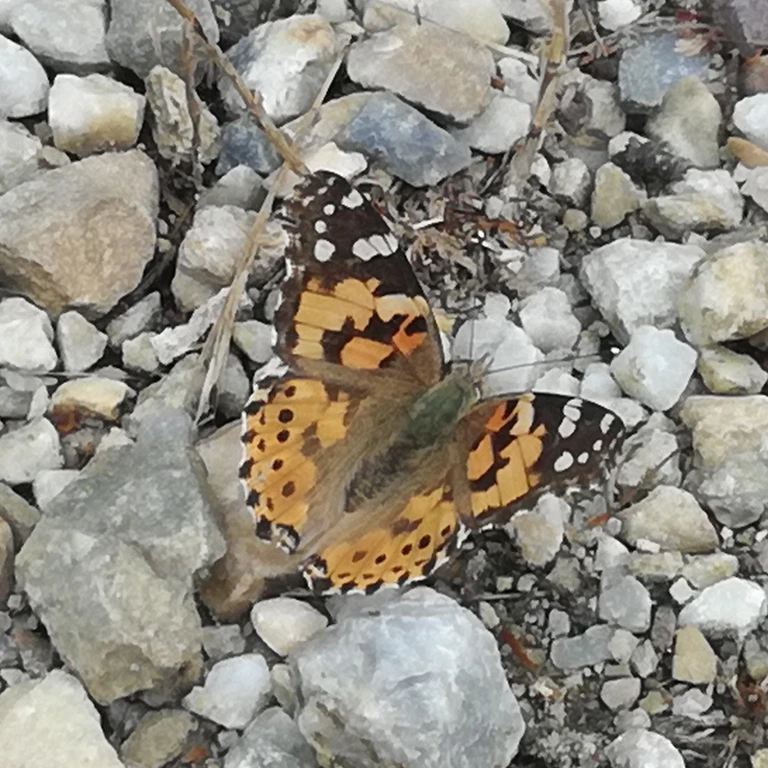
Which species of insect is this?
Vanessa cardui
